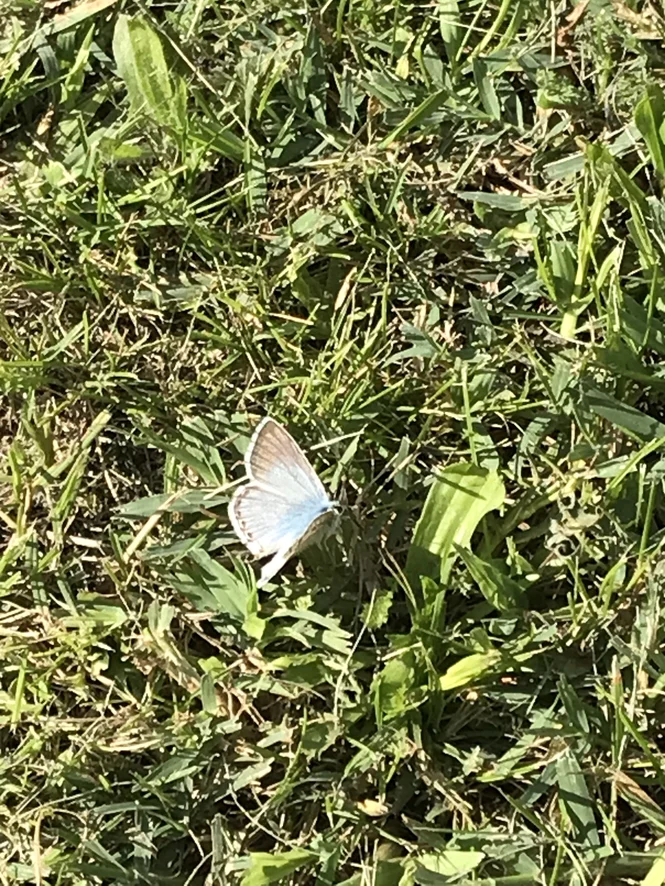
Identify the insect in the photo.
Lysandra coridon
